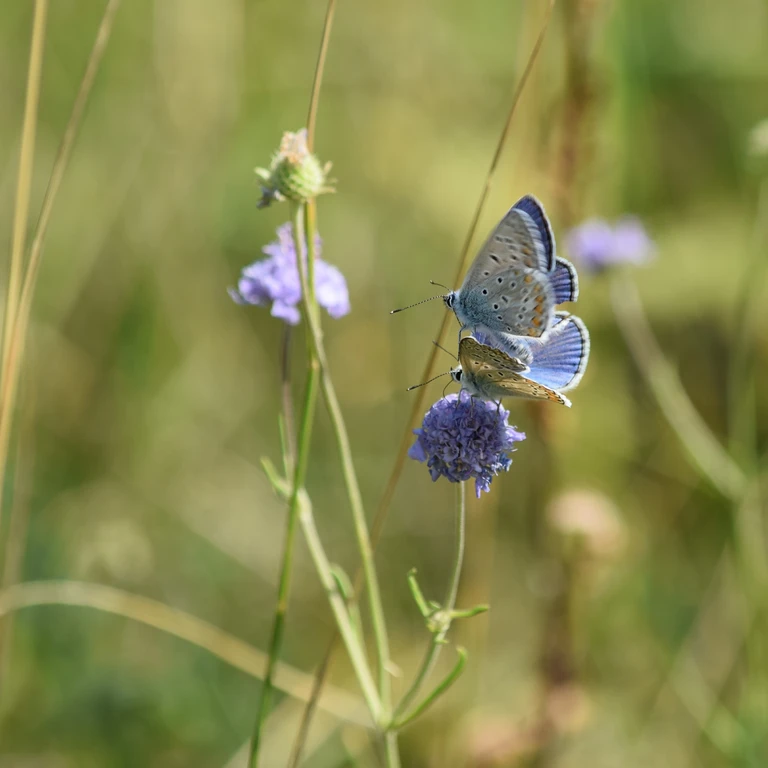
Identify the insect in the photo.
Polyommatus icarus
